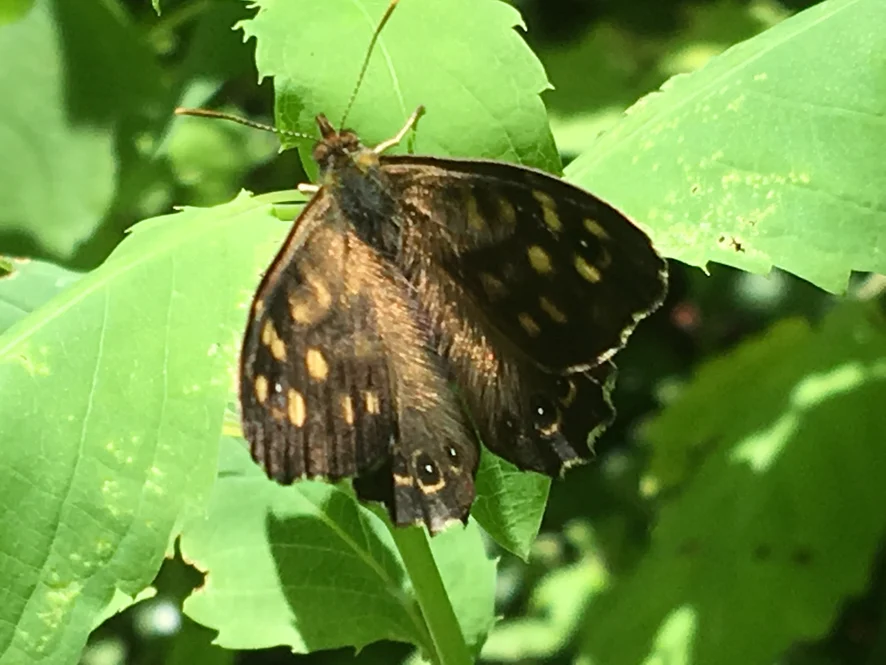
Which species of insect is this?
Pararge aegeria
